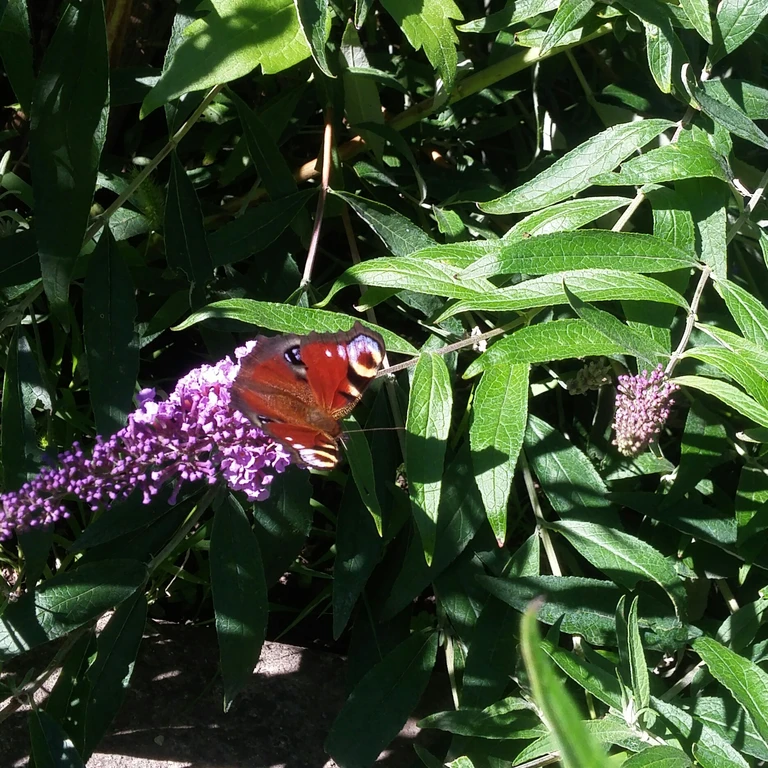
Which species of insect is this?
Aglais io
